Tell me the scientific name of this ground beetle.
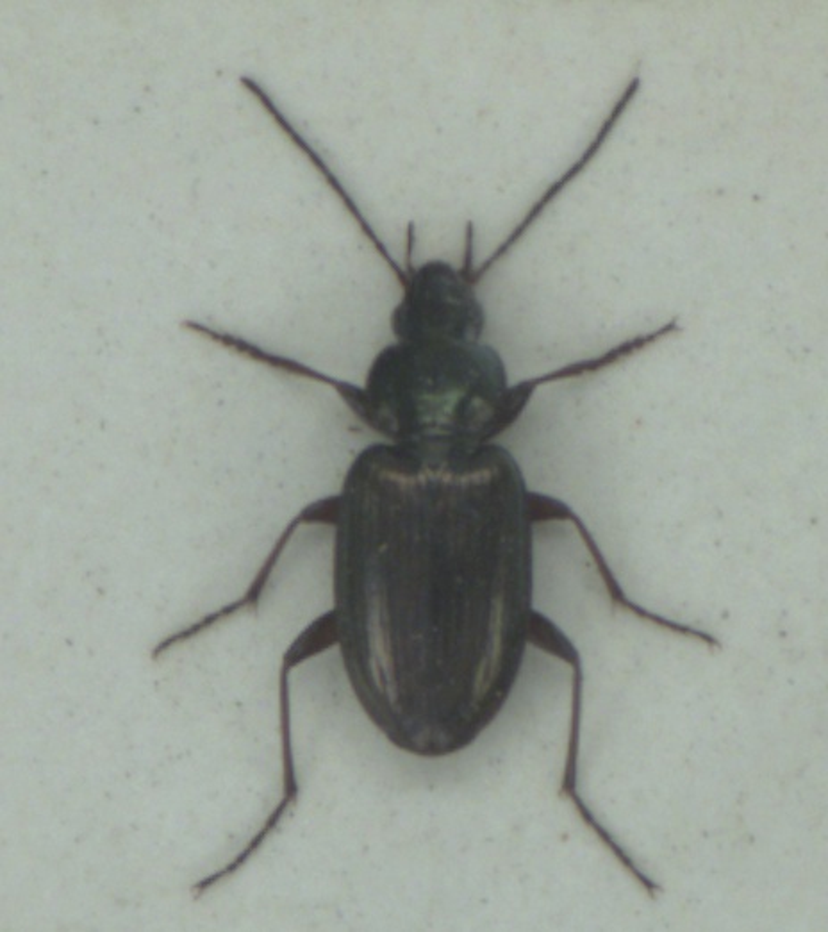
Agonum muelleri
